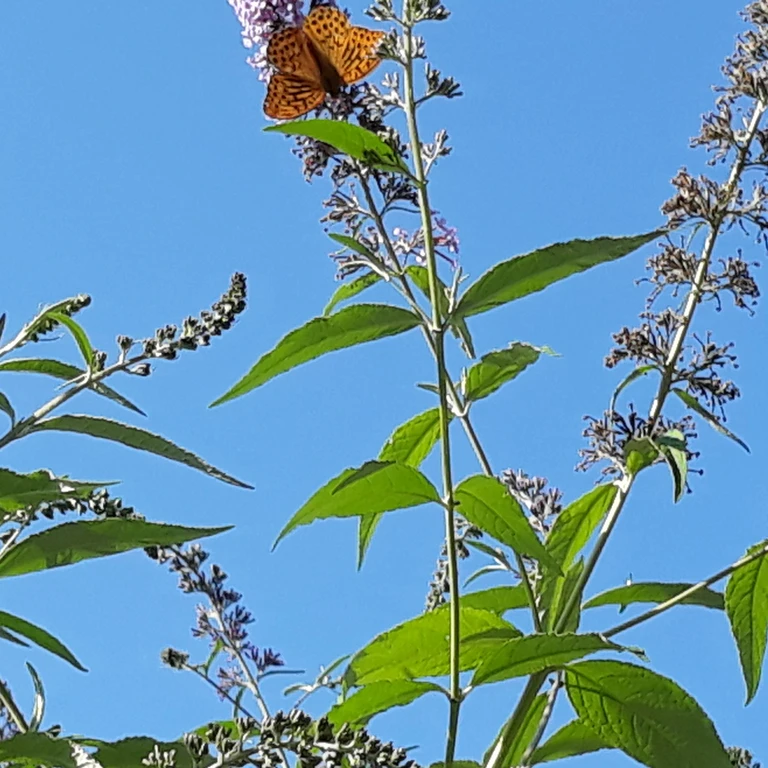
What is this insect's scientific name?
Argynnis paphia
